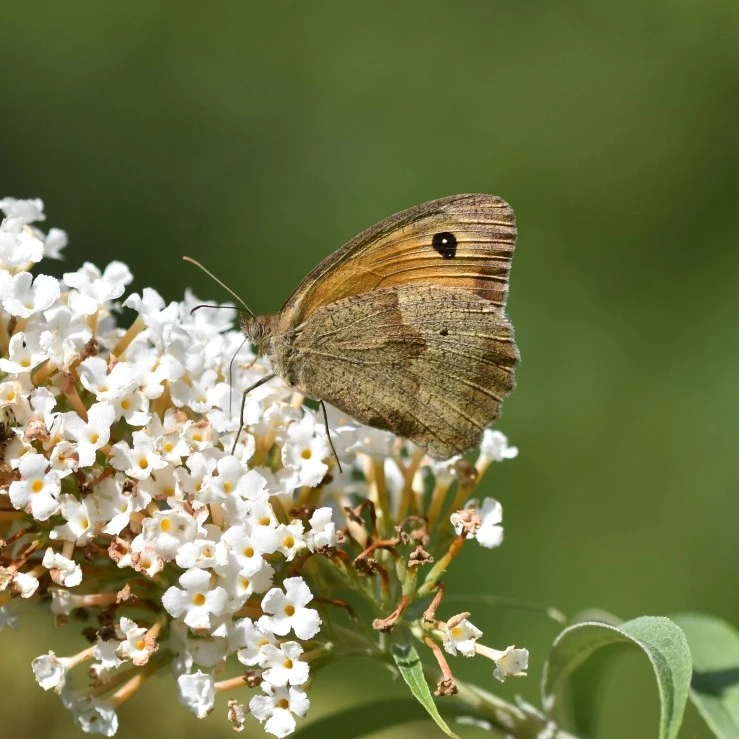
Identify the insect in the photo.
Maniola jurtina
